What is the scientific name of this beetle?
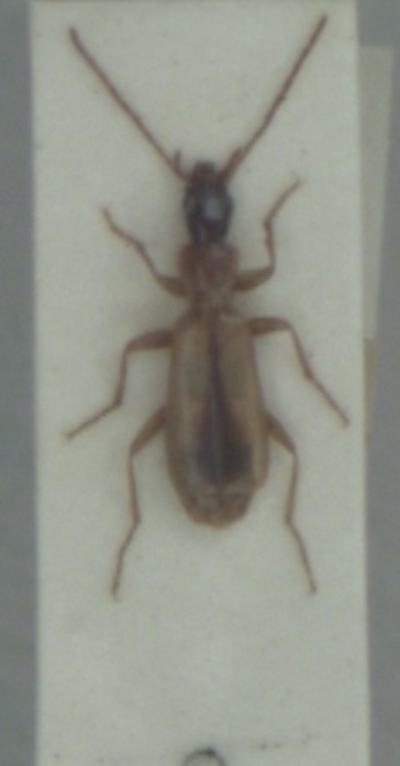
Paradromius longiceps
